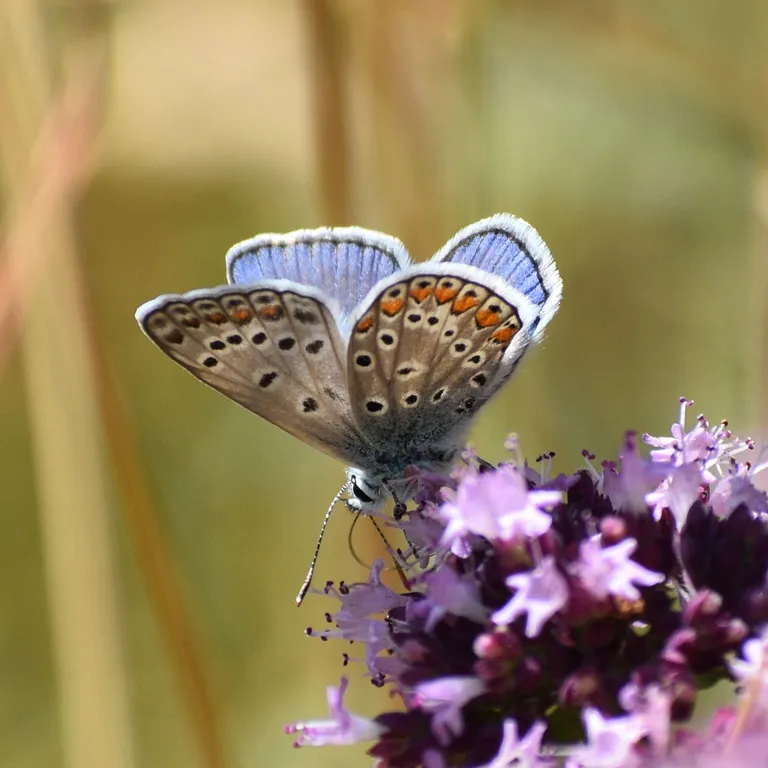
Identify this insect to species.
Polyommatus icarus
